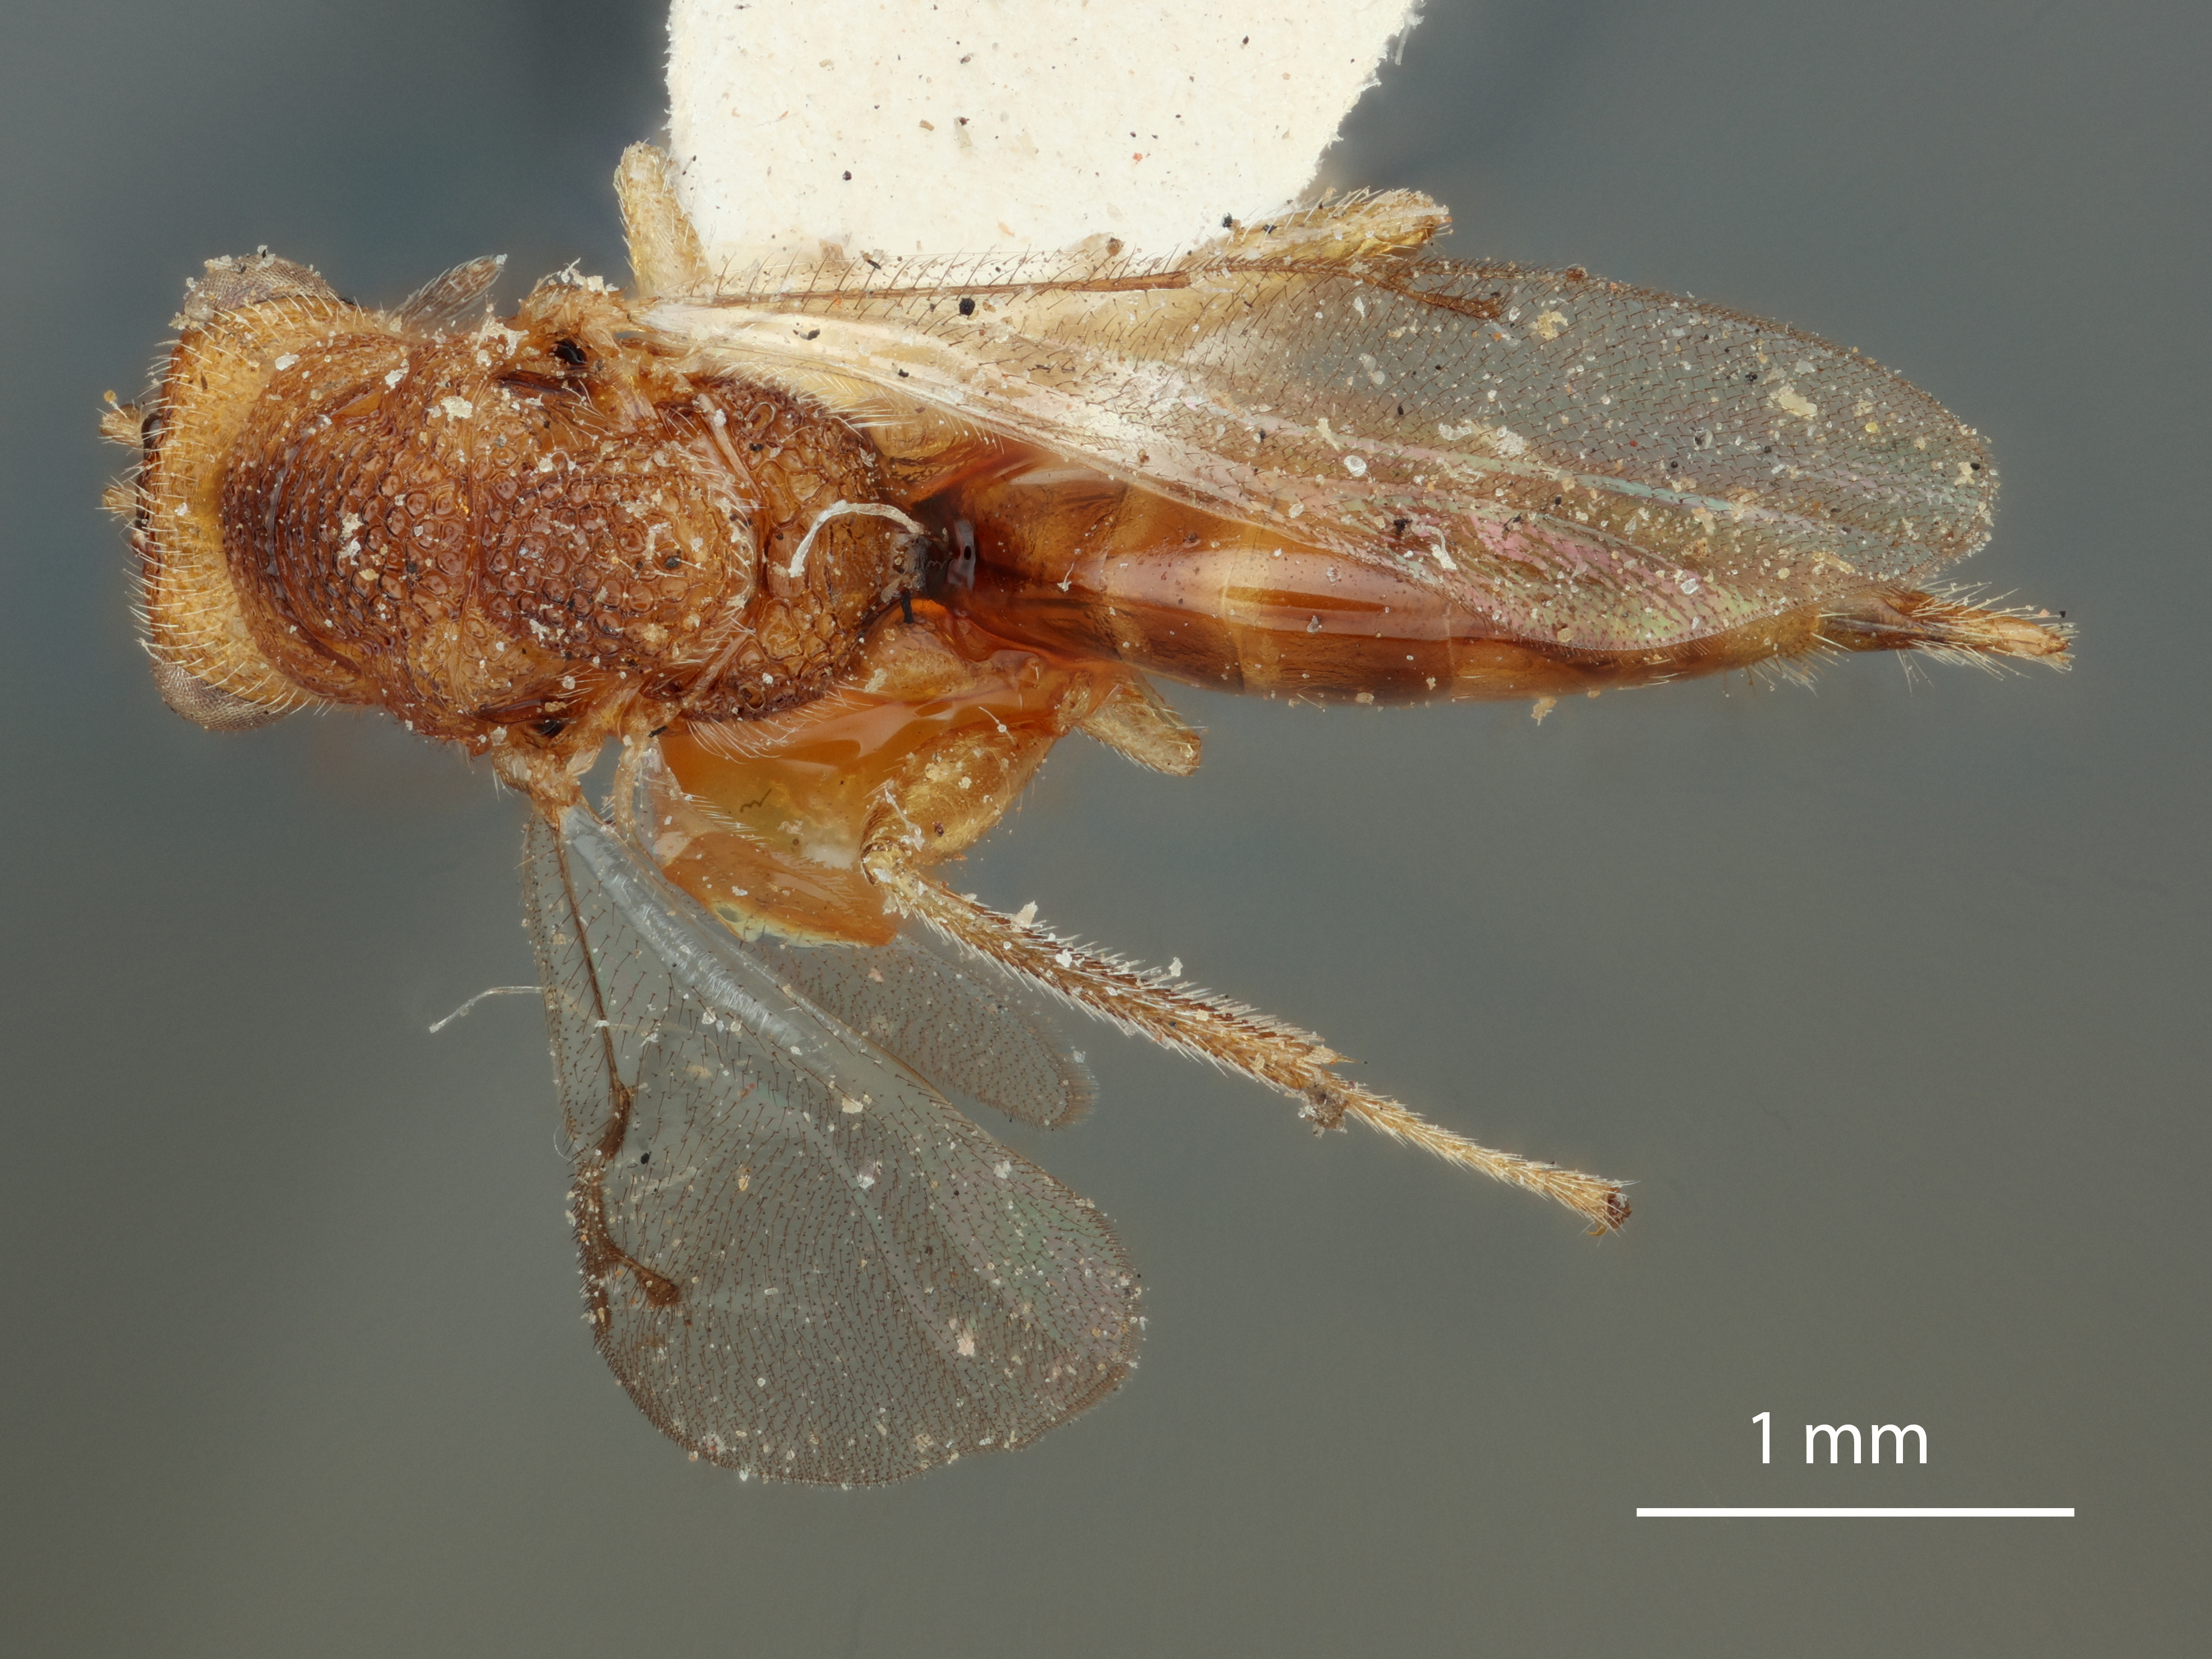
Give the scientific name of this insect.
Prodecatoma diospyri
